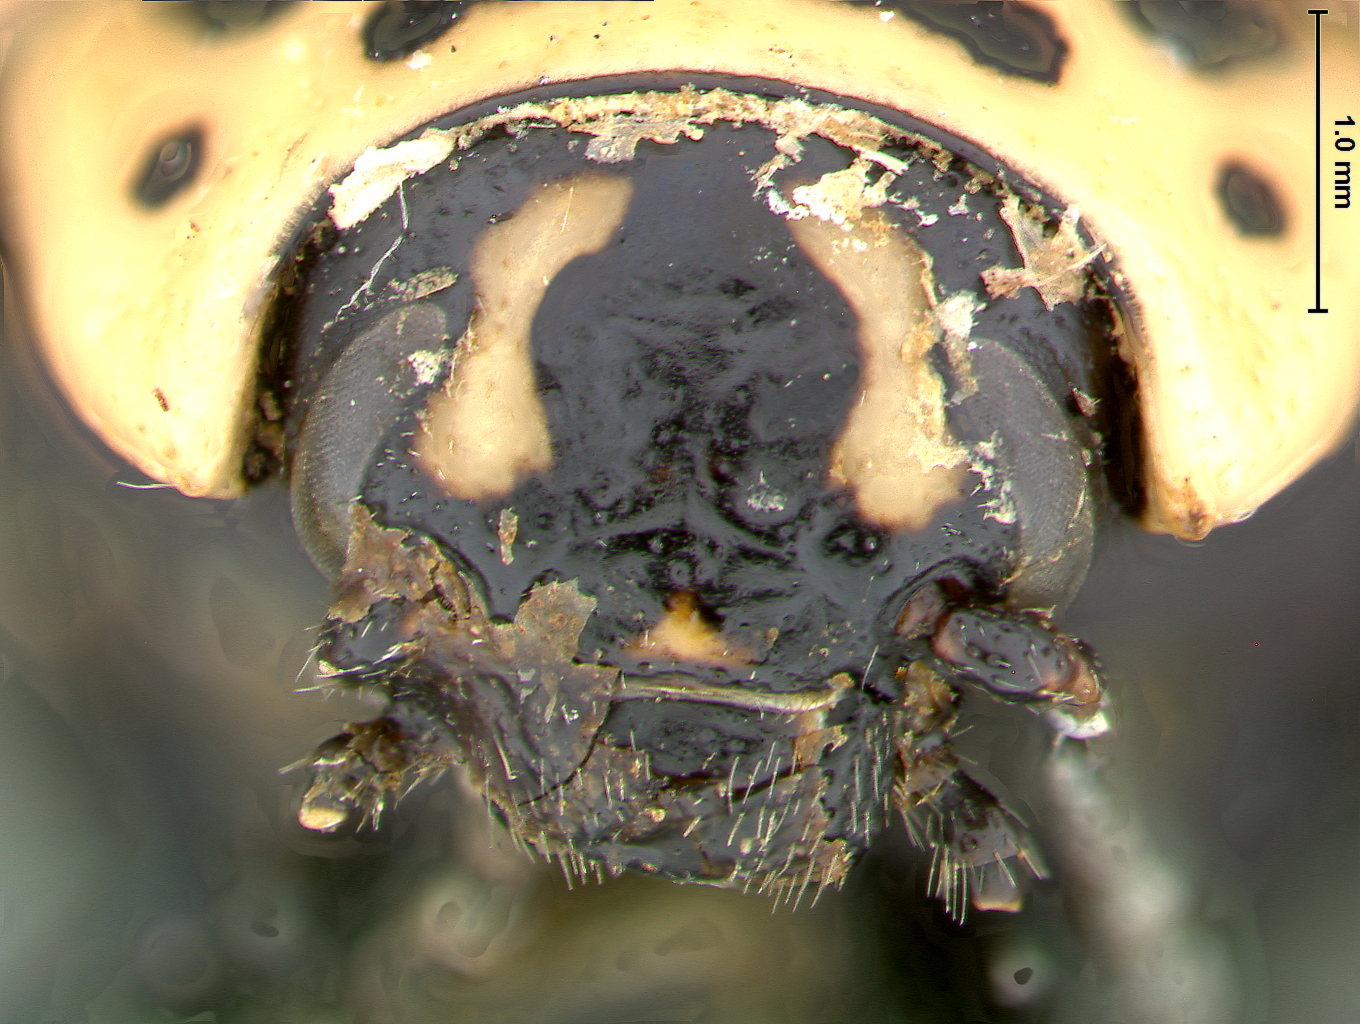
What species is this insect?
Leptinotarsa undecimlineata
